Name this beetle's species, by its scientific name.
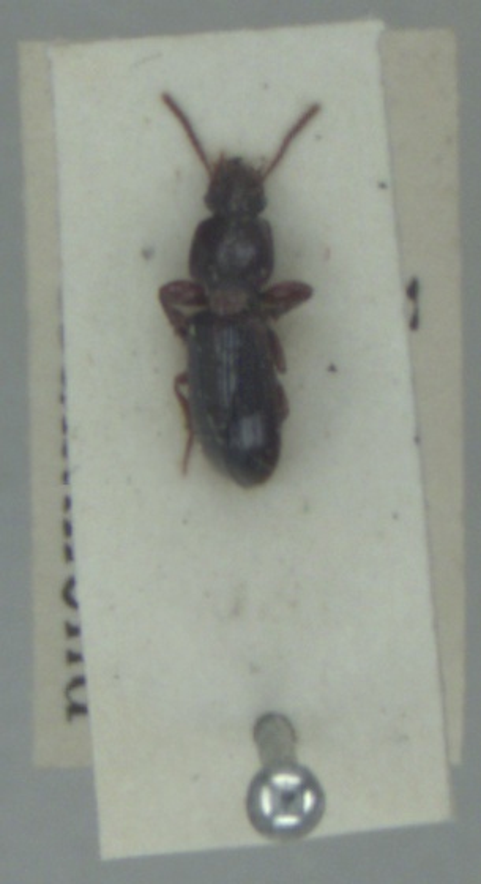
Clivina fossor
